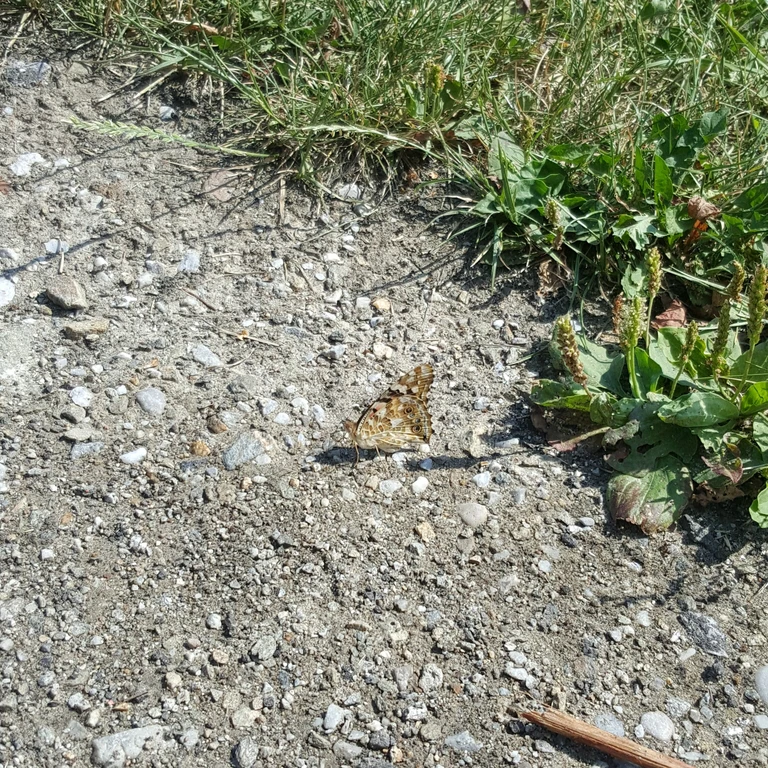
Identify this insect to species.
Vanessa cardui
